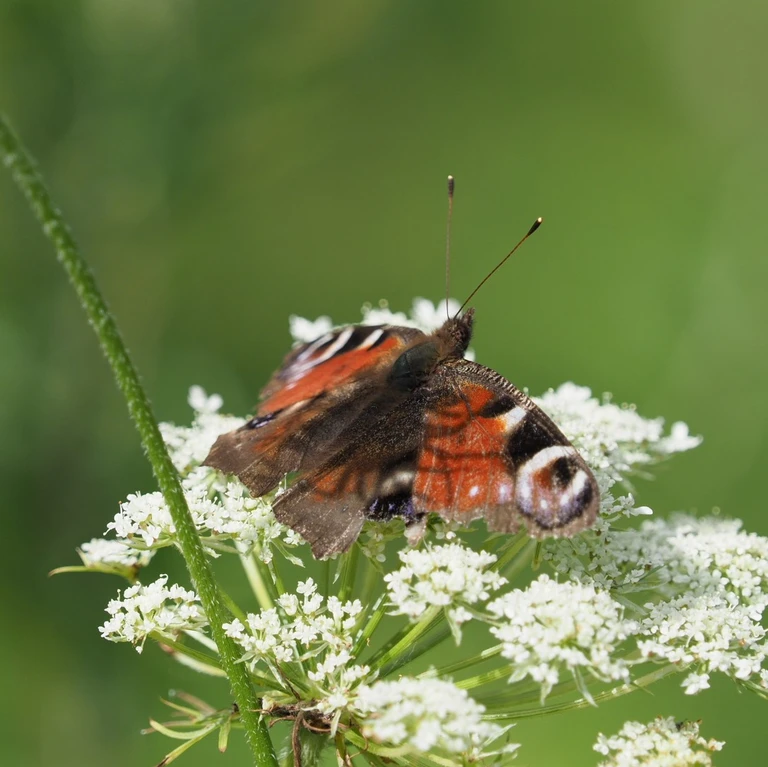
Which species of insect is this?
Aglais io
